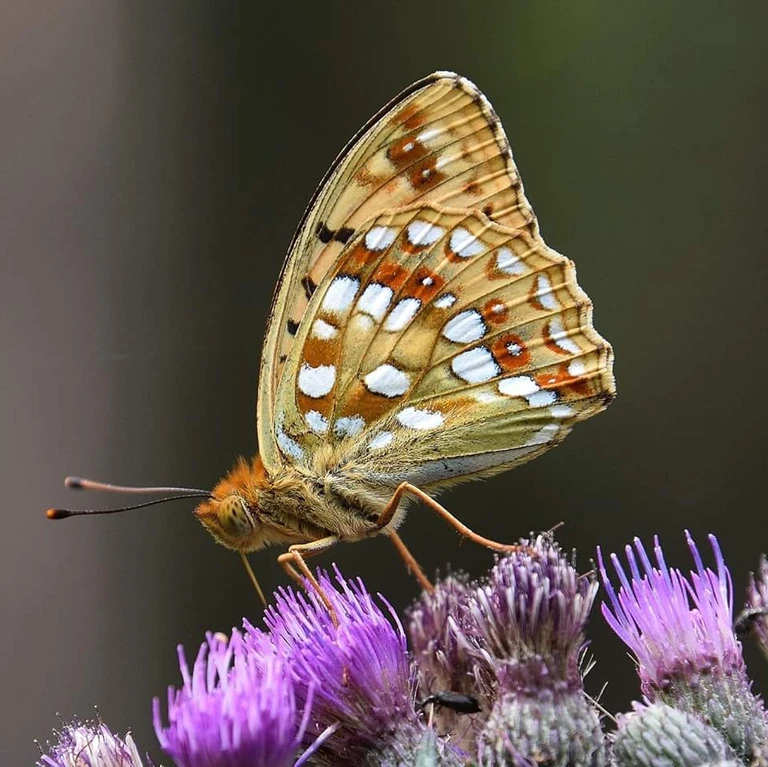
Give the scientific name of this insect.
Fabriciana adippe
